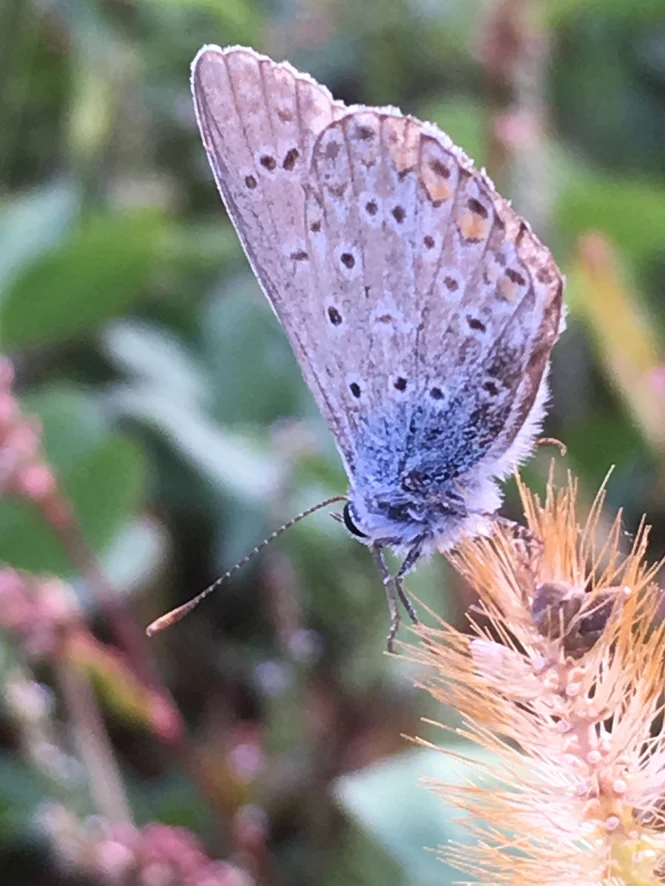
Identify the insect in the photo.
Polyommatus icarus
